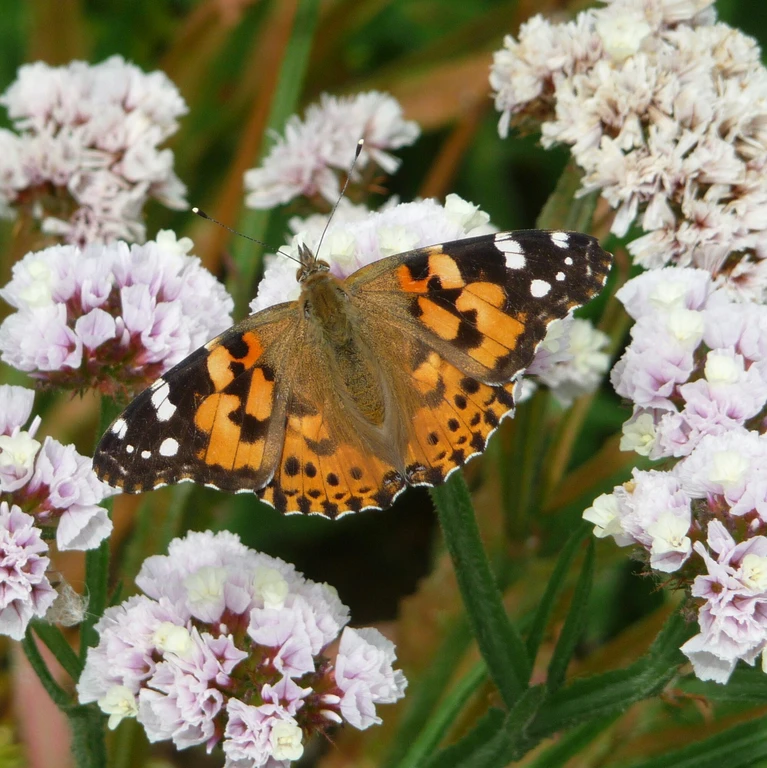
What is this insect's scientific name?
Vanessa cardui
